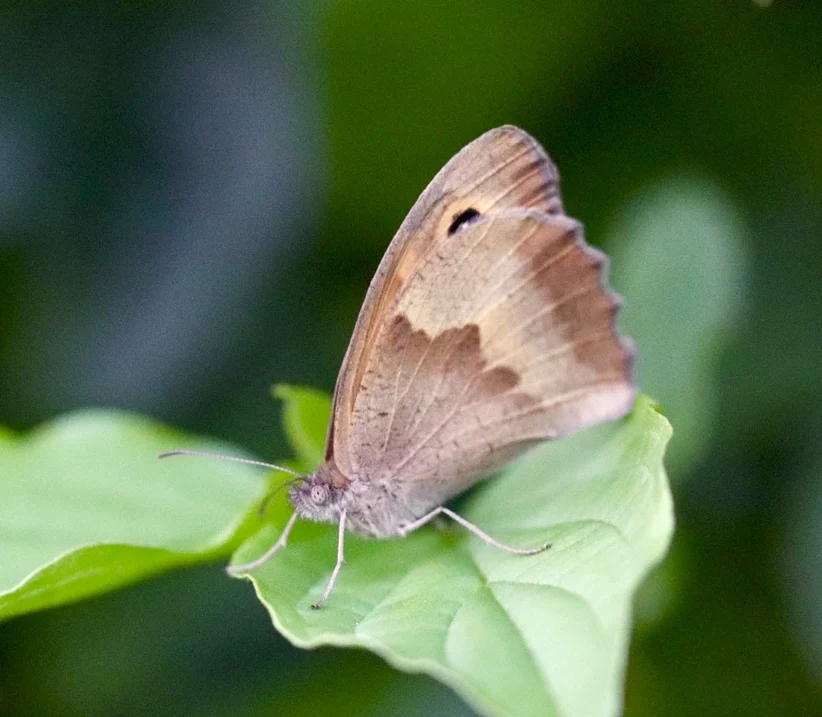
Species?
Maniola jurtina
